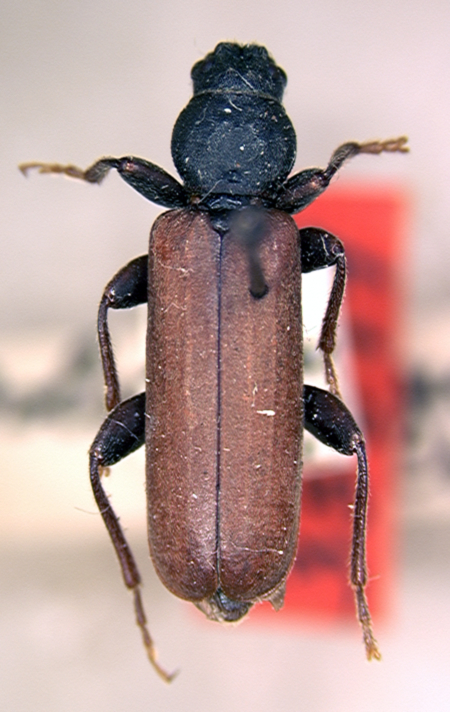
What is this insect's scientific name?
Tetropium velutinum (also Tetropium columbianum)
